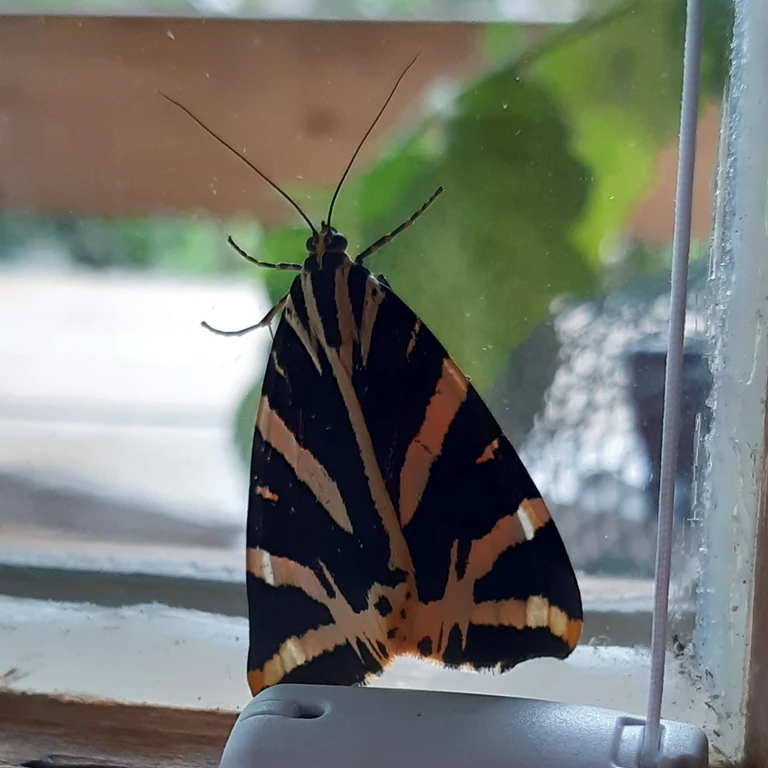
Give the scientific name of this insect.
Euplagia quadripunctaria
